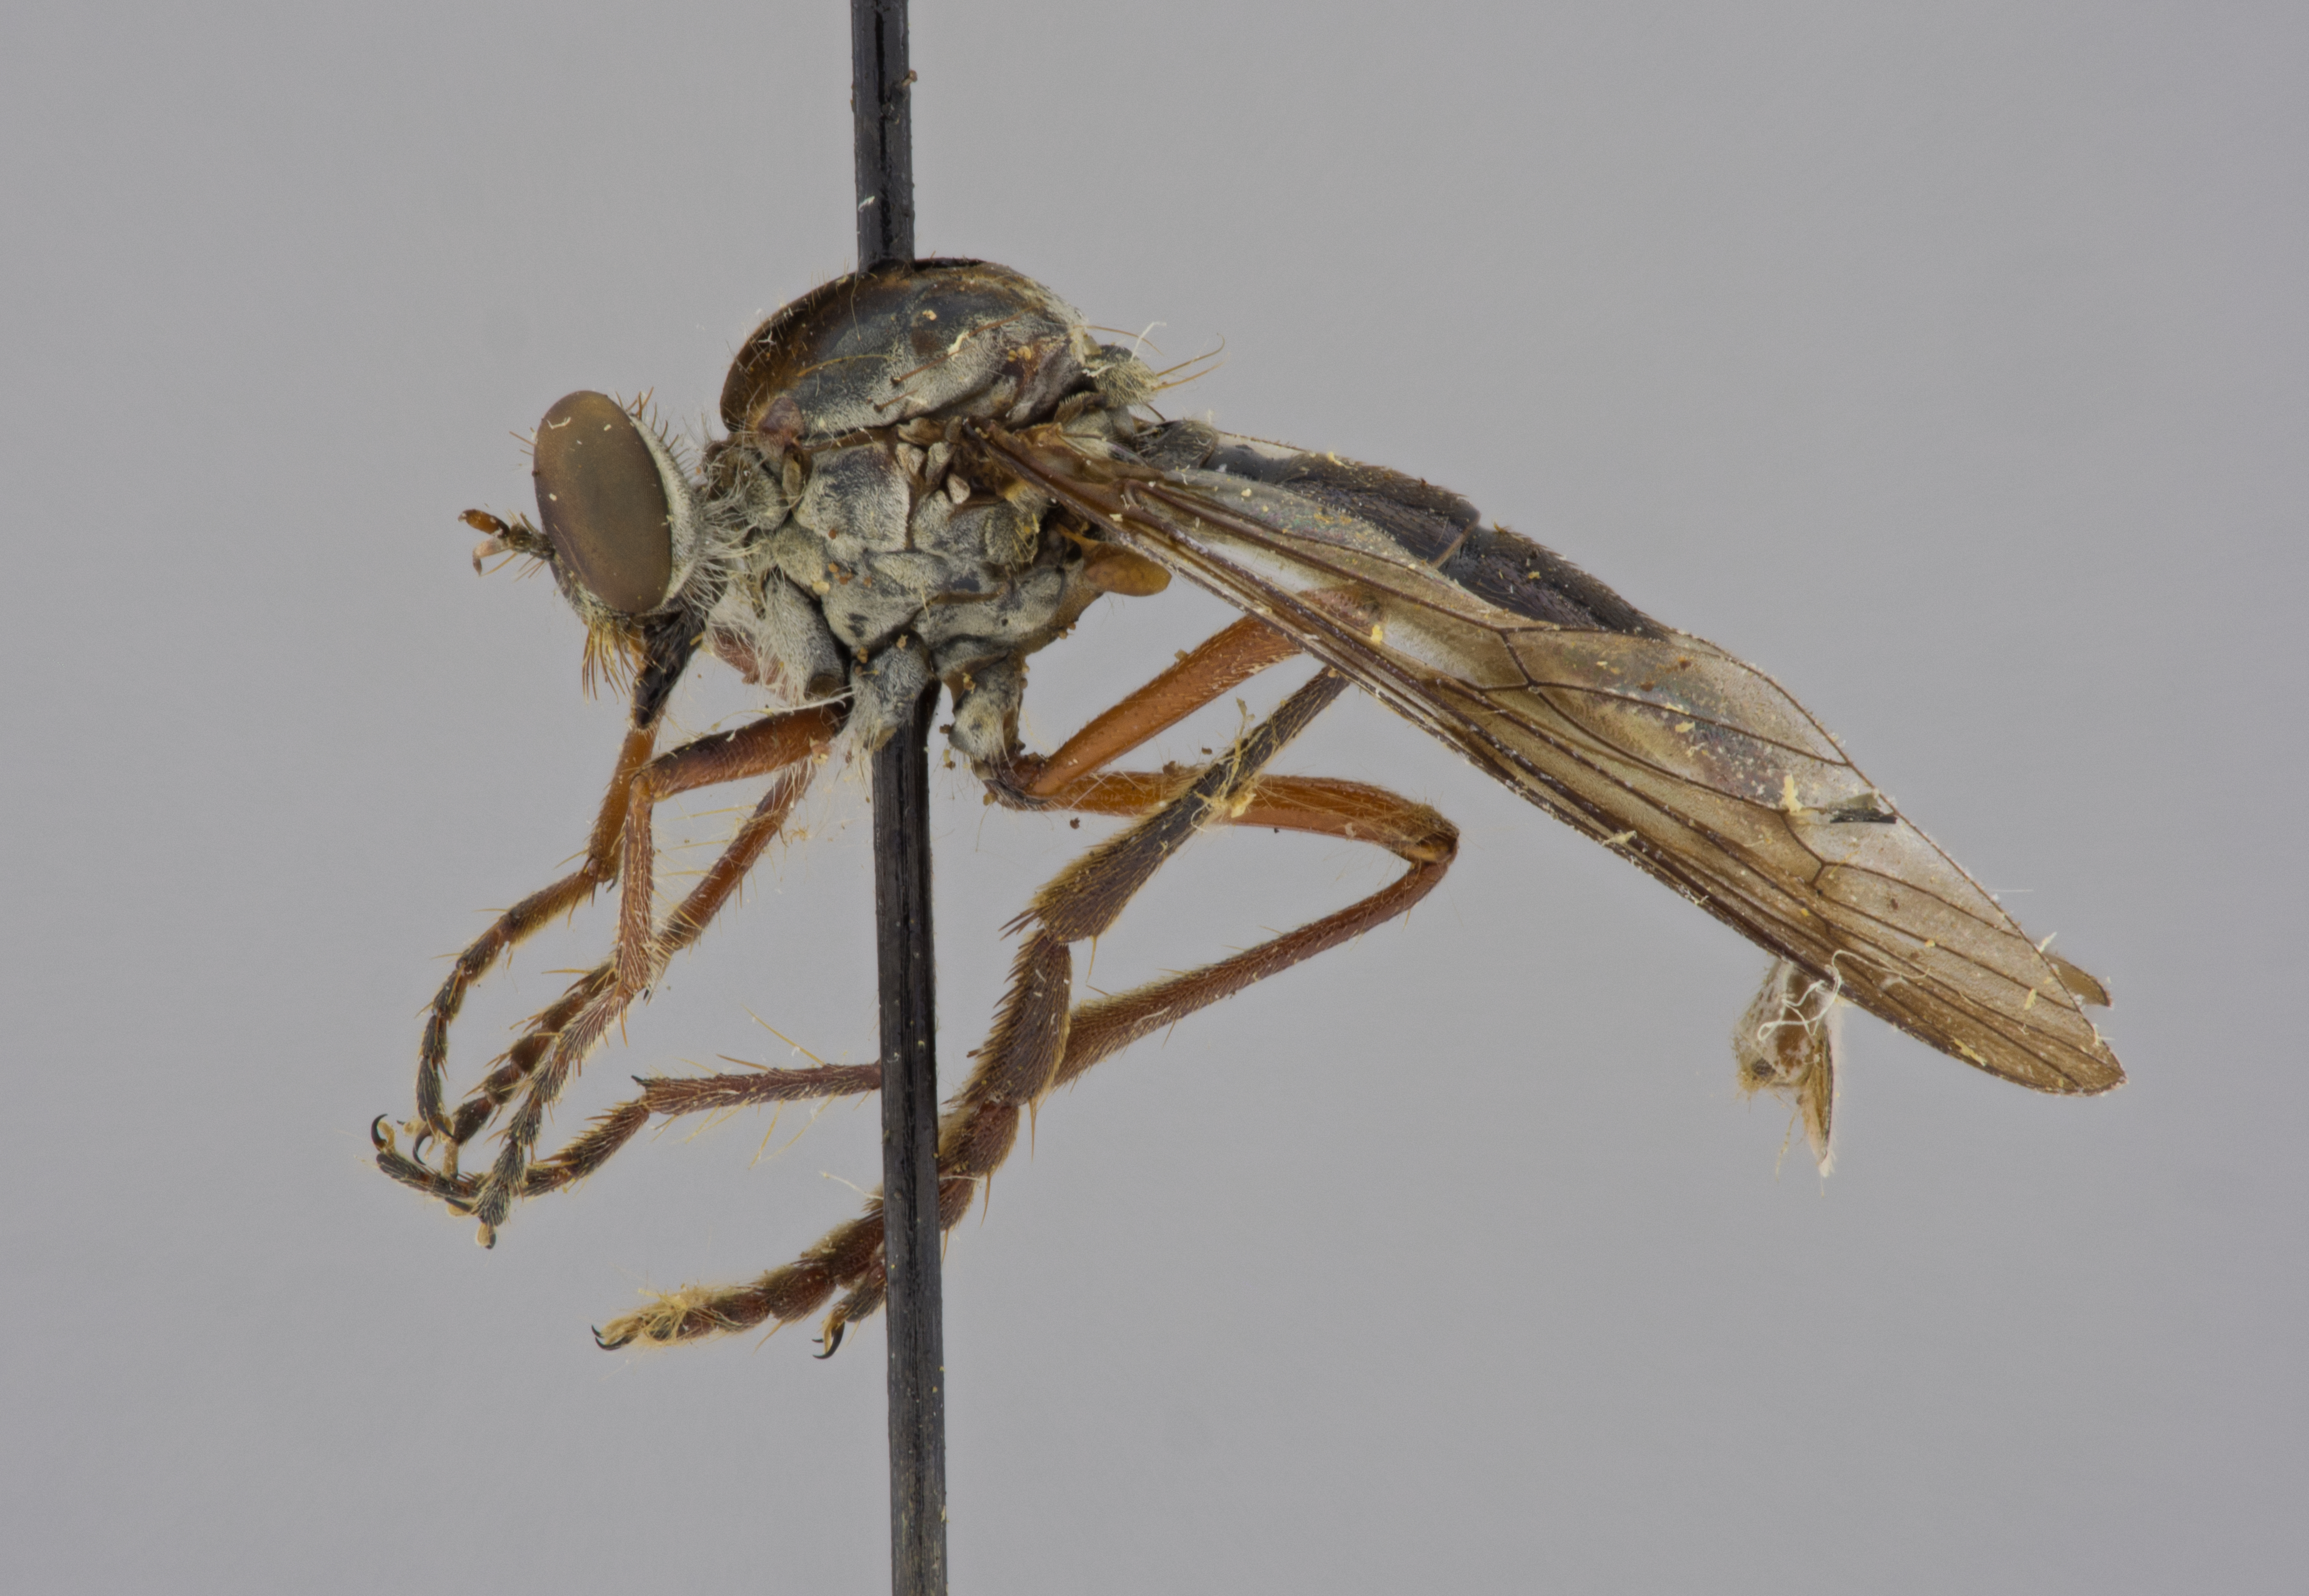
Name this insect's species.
Nicocles dives
